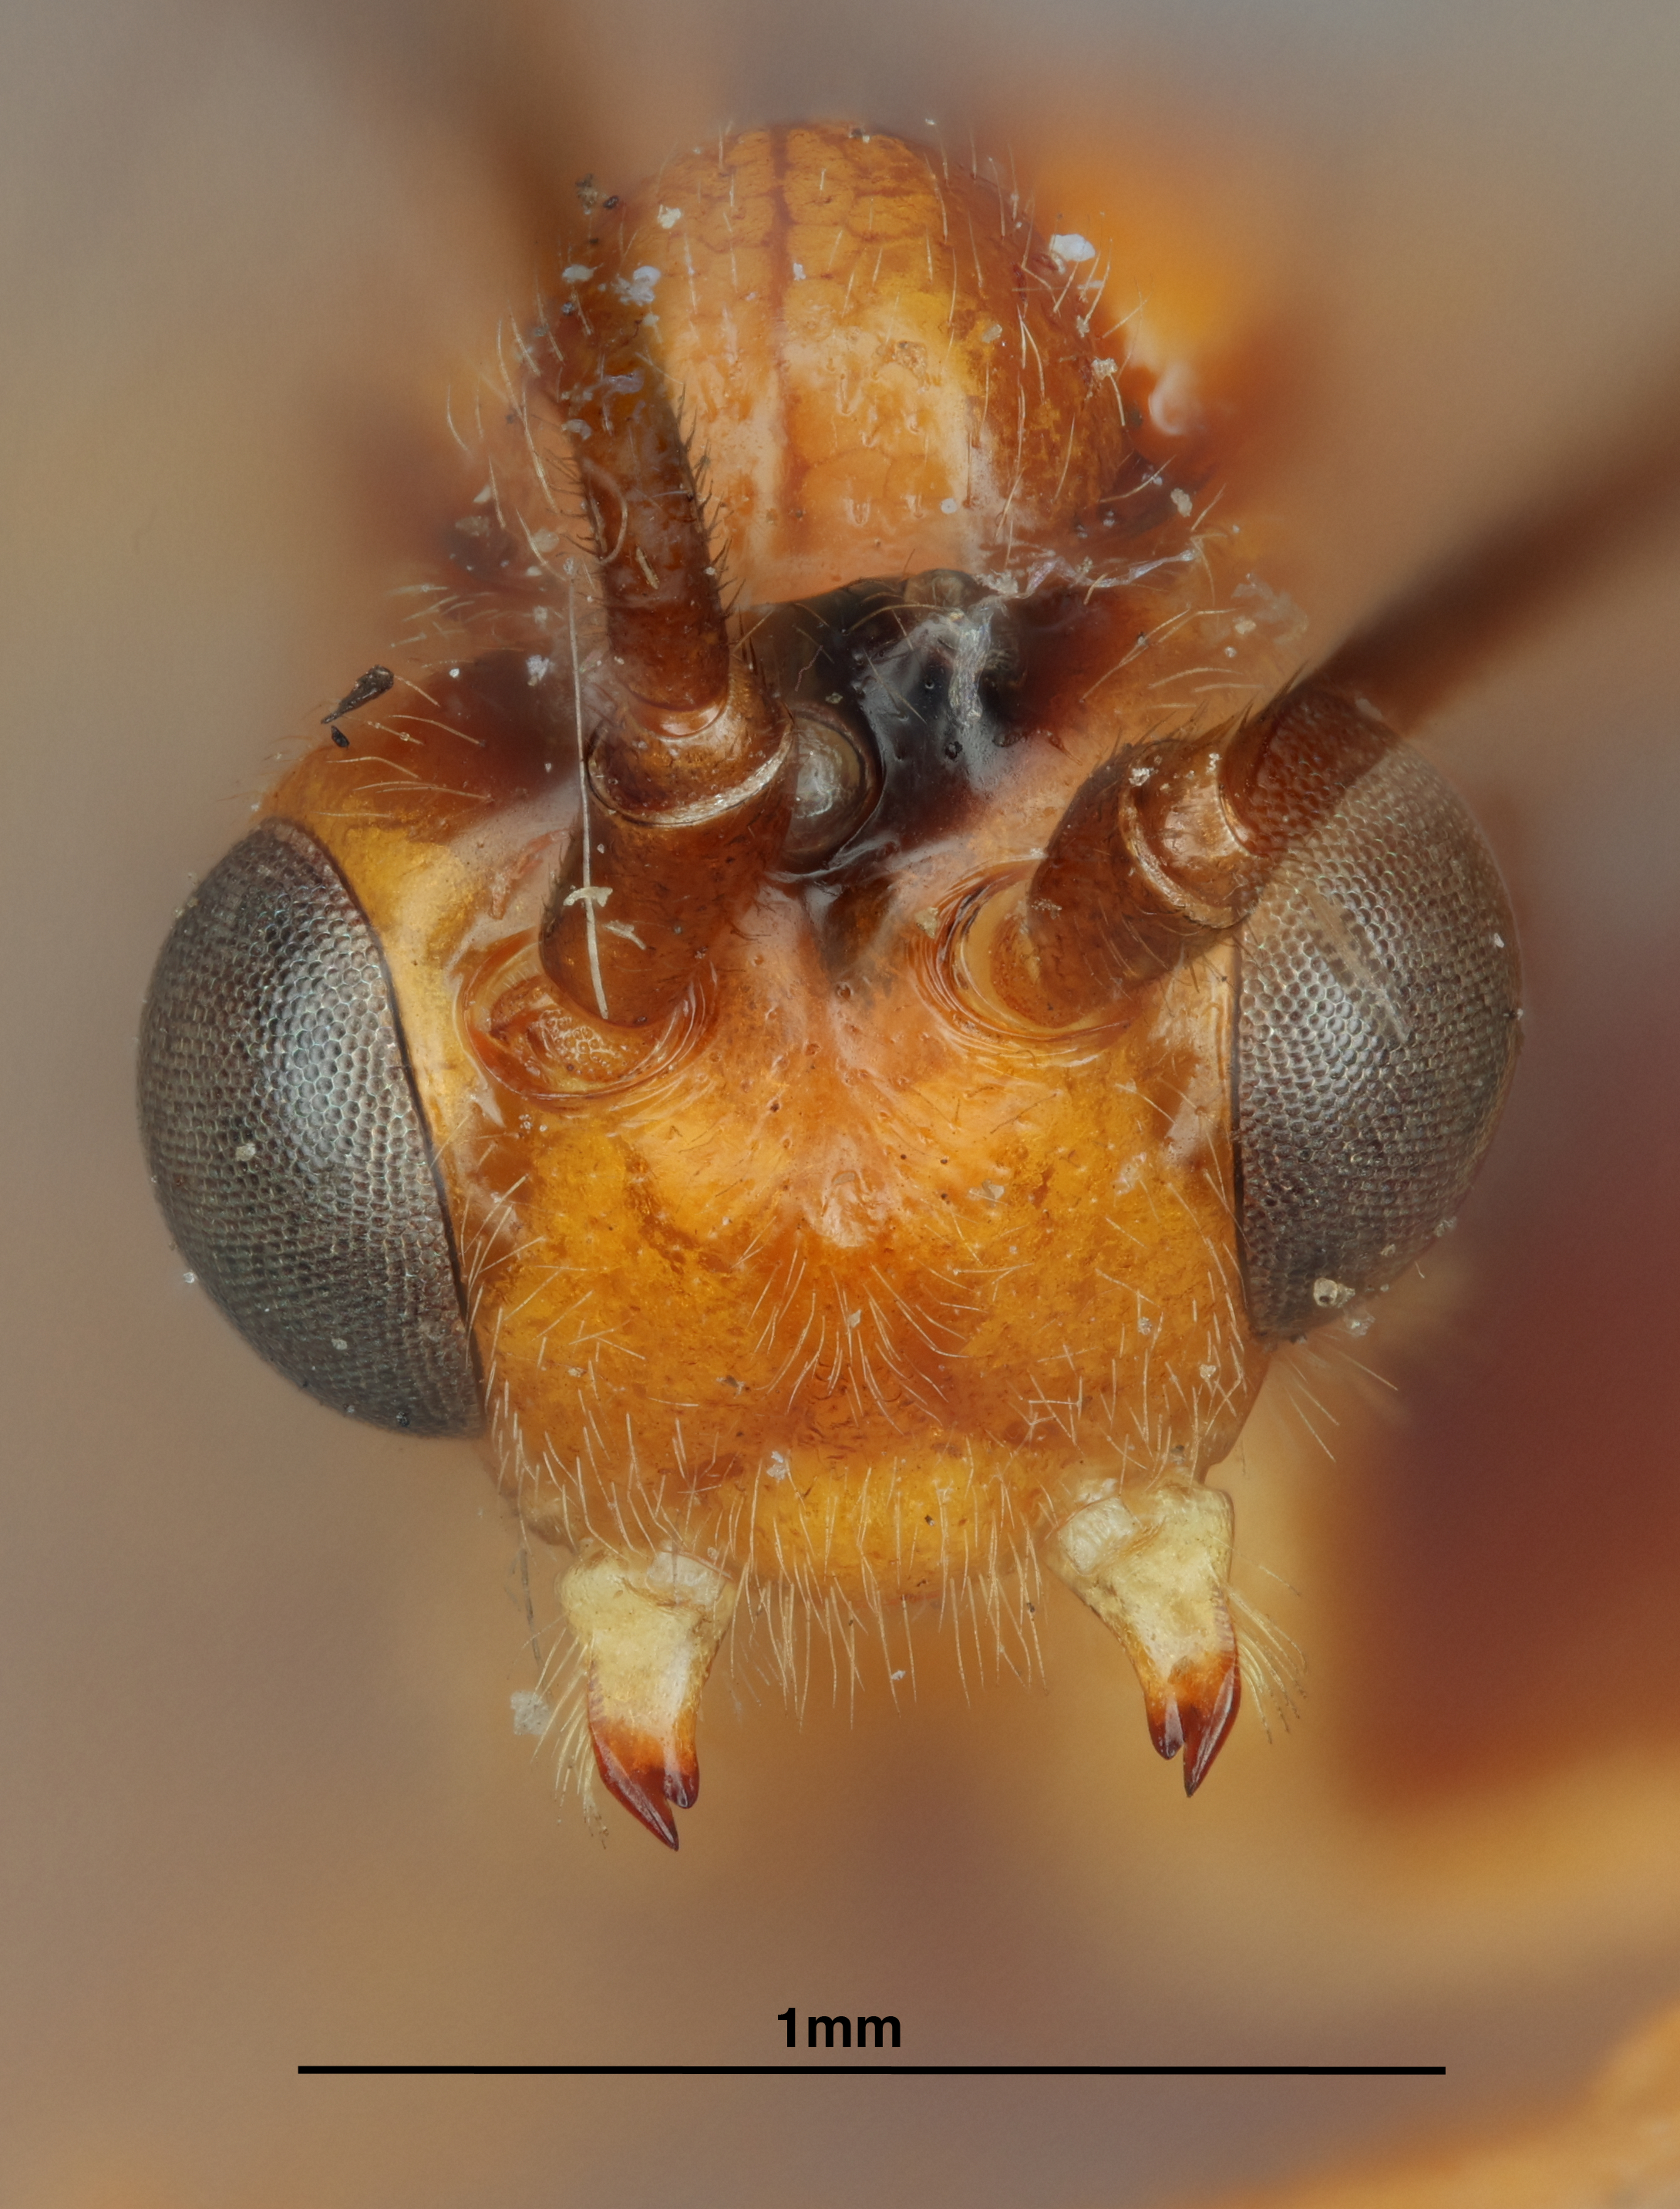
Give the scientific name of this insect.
Macrocentrus pallisteri
